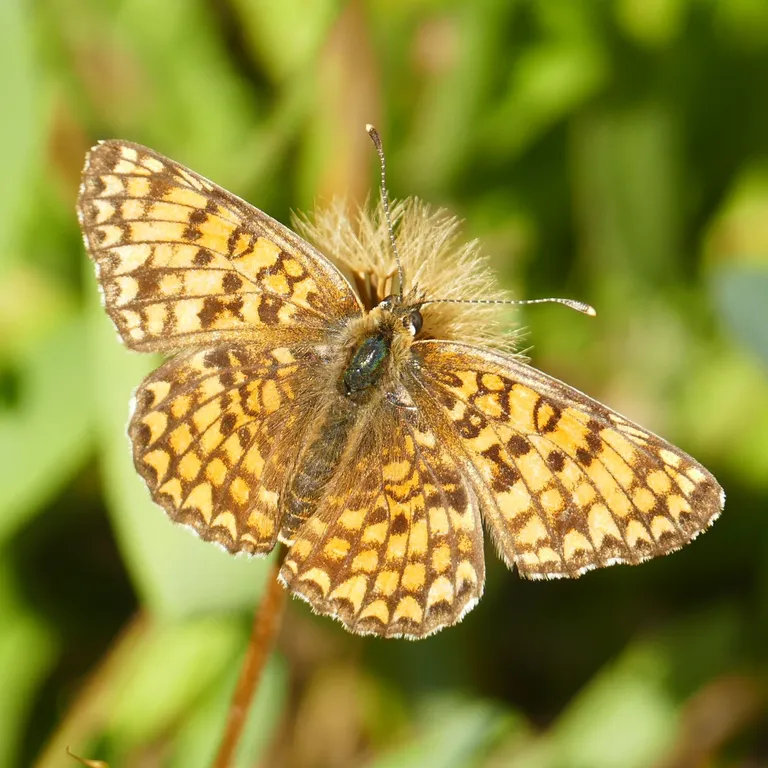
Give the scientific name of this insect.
Melitaea phoebe
